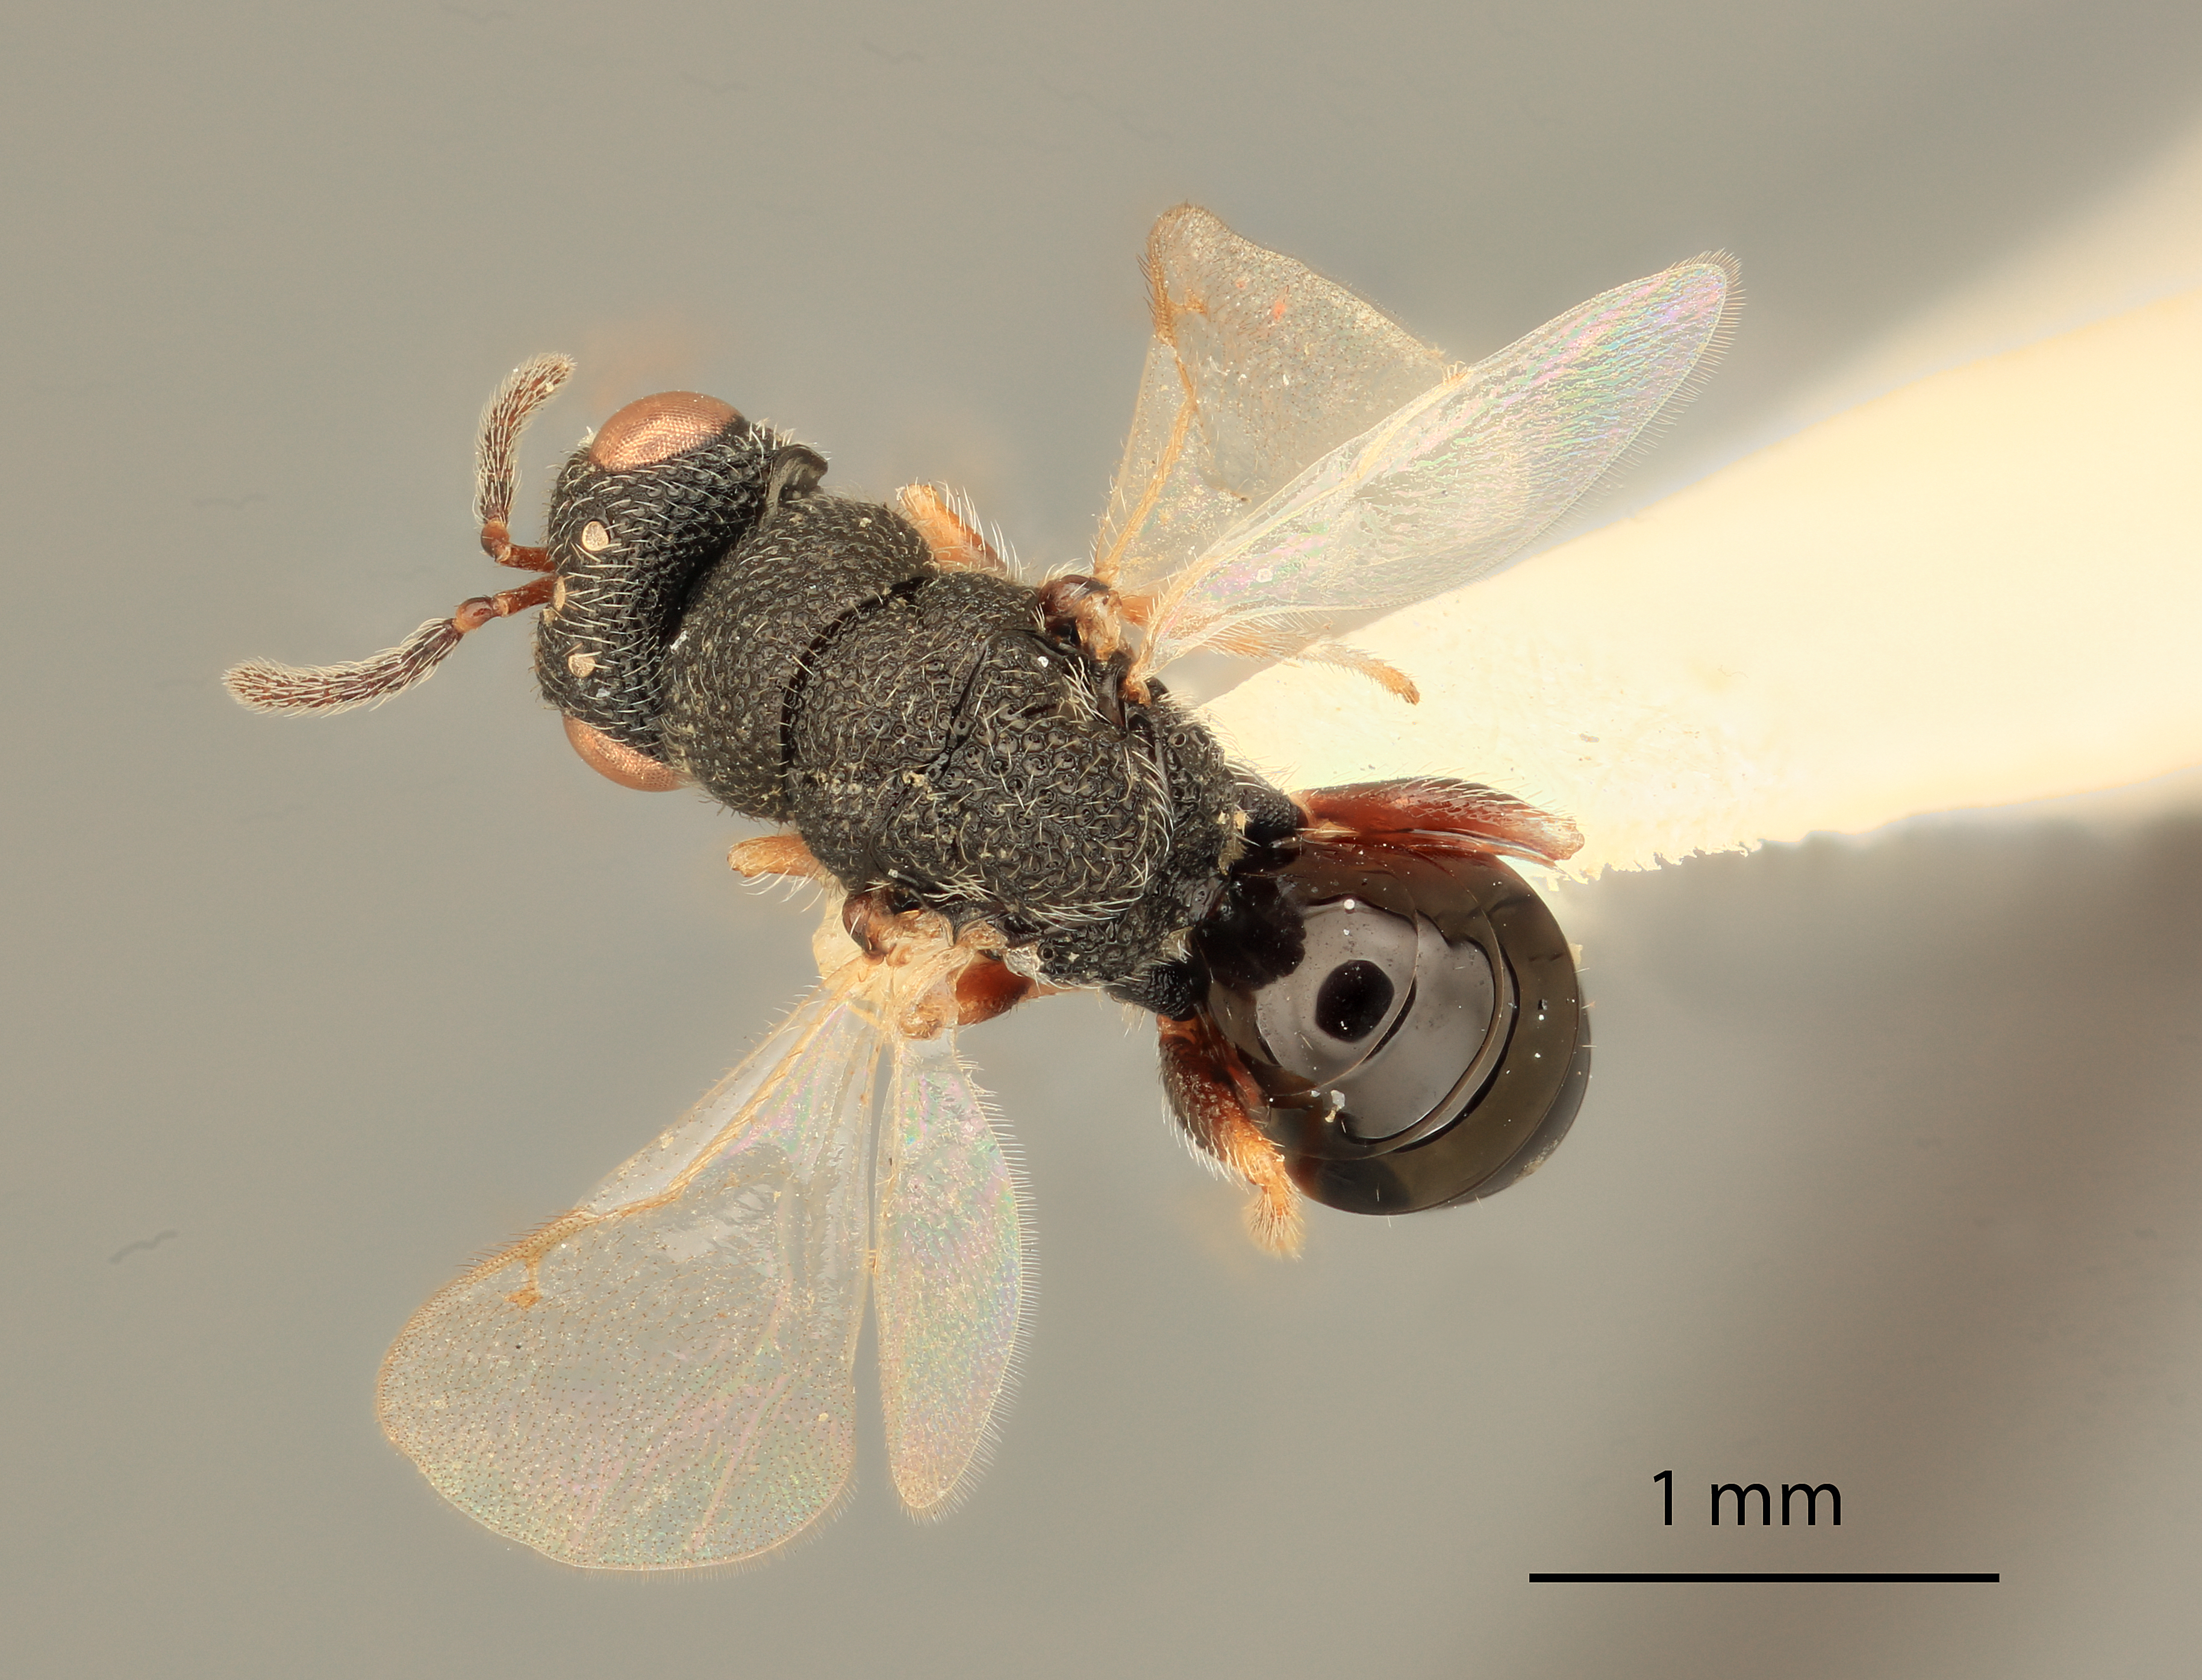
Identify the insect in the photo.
Eurytoma attiva
